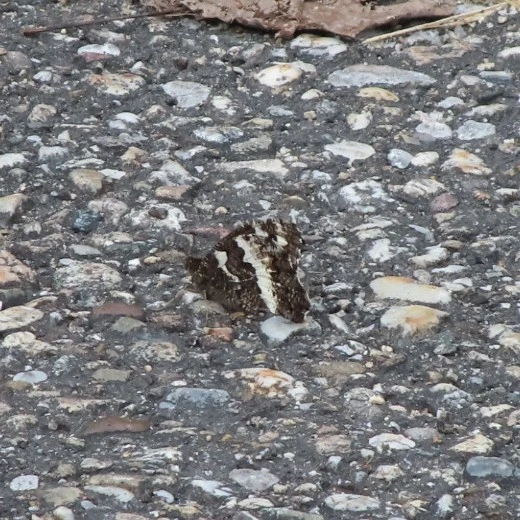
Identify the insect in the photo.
Brintesia circe
